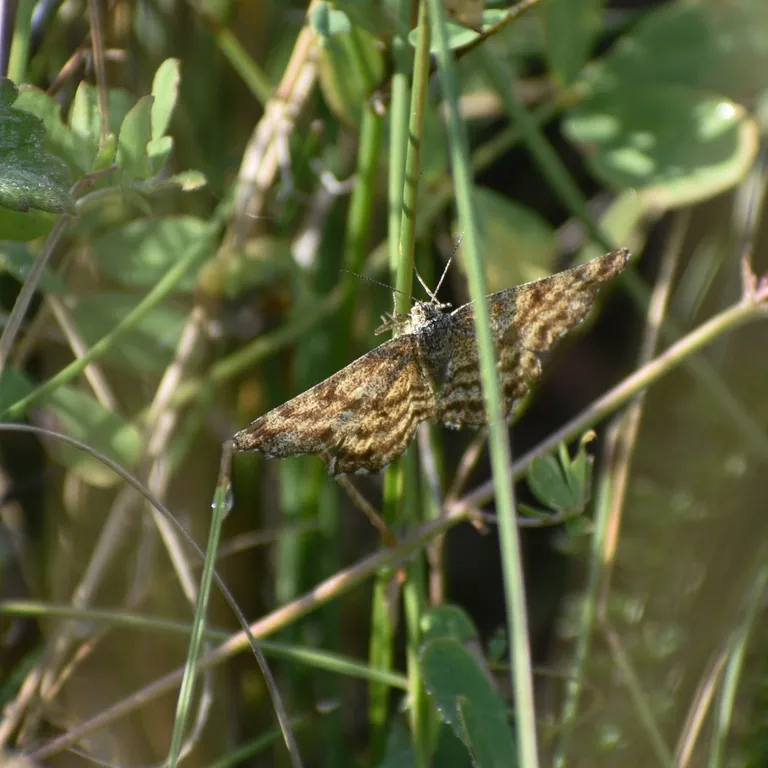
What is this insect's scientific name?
Ematurga atomaria
